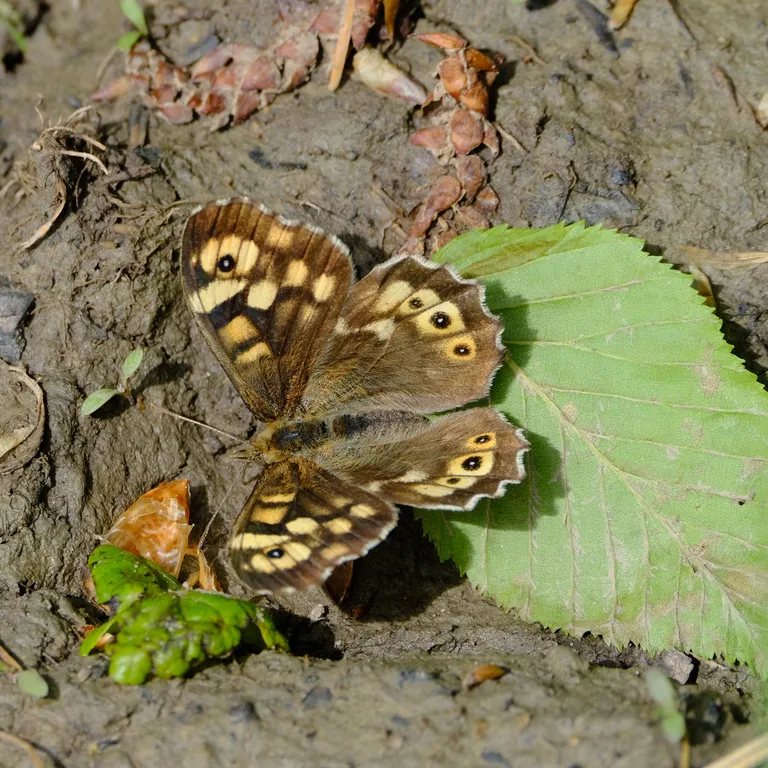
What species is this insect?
Pararge aegeria
